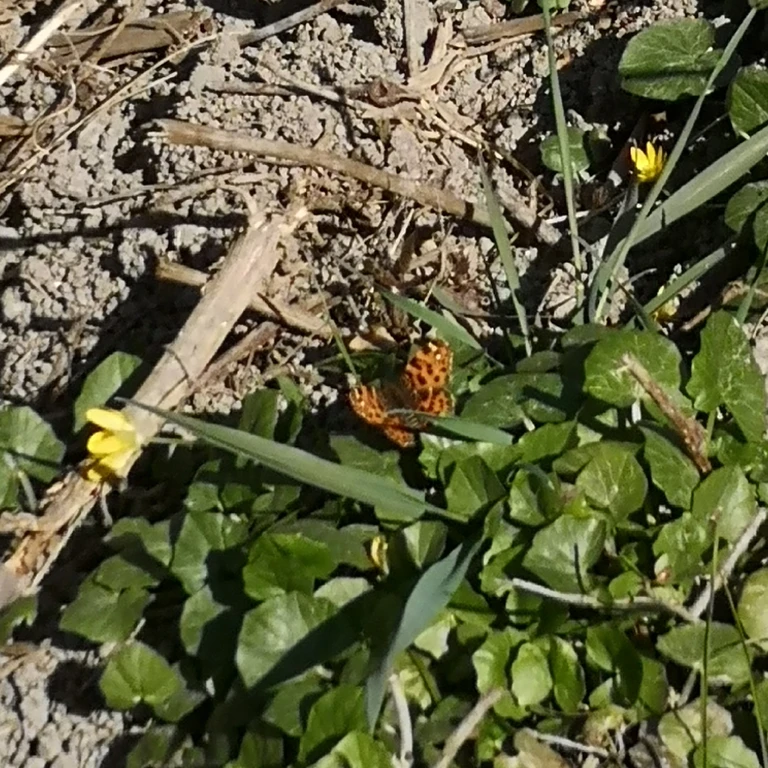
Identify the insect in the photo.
Araschnia levana
